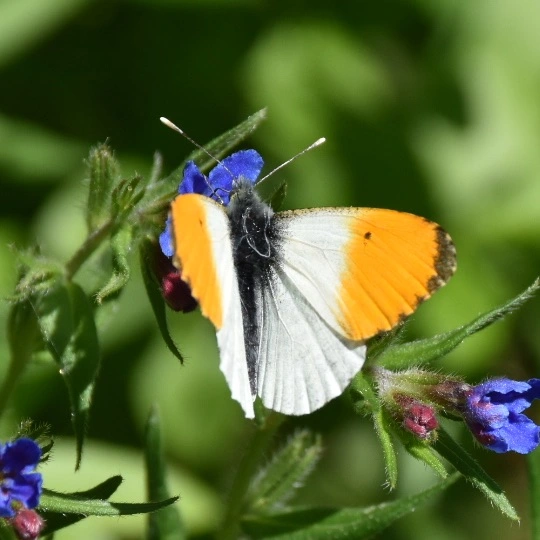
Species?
Anthocharis cardamines
